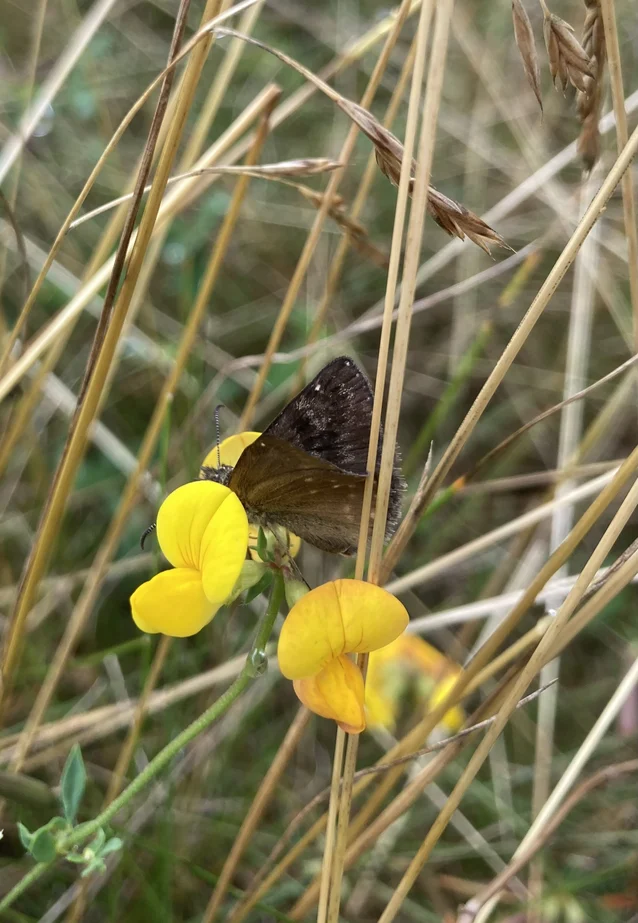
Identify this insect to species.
Erynnis tages
